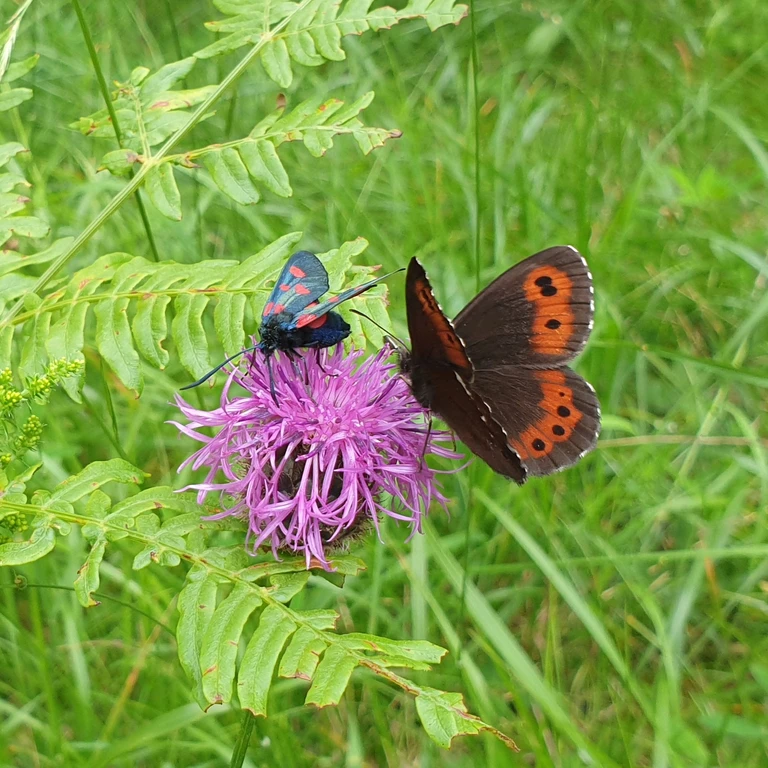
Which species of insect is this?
Erebia ligea
